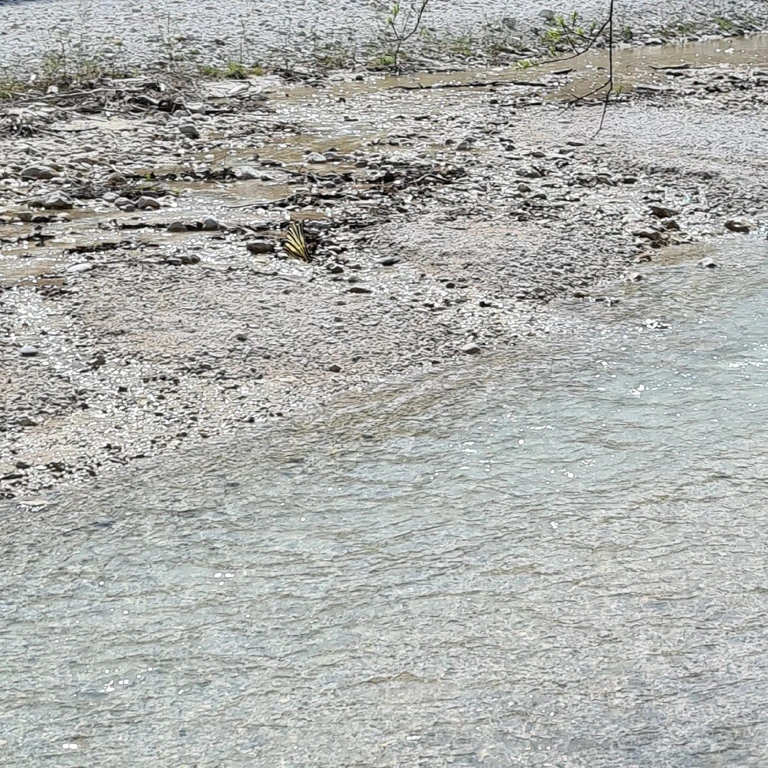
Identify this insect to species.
Iphiclides podalirius
